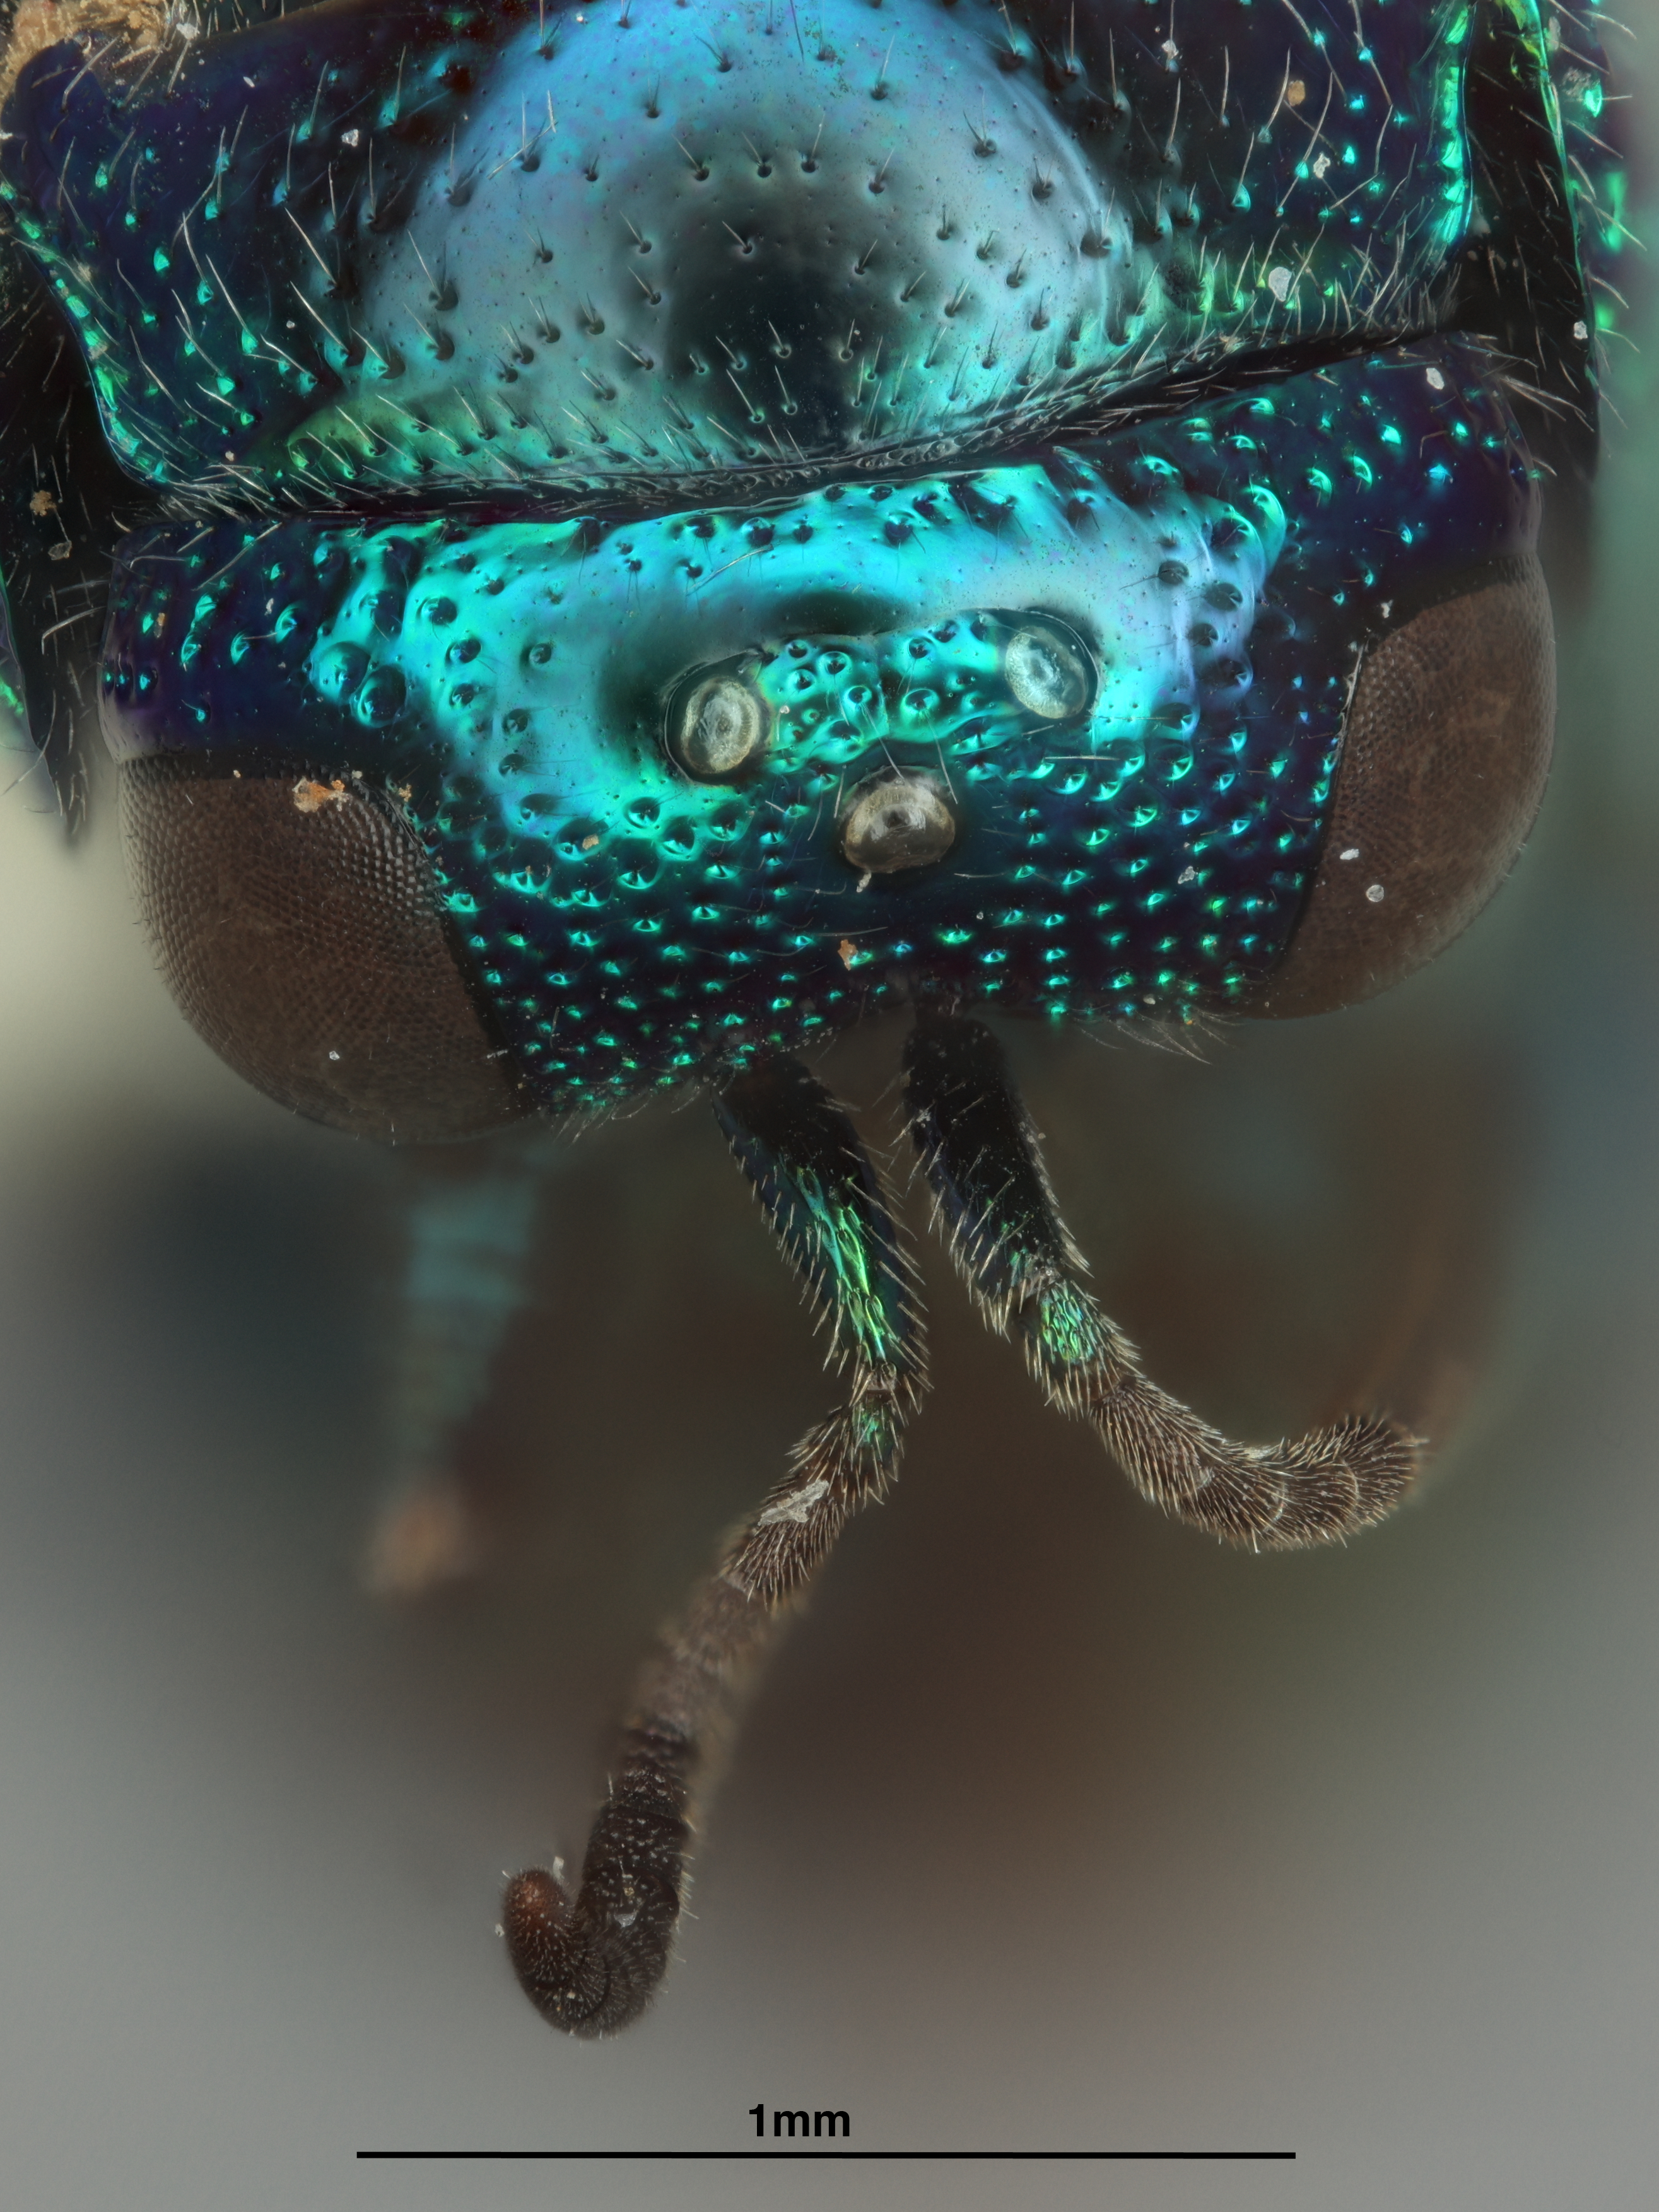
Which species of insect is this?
Muesebeckidium occidentale
